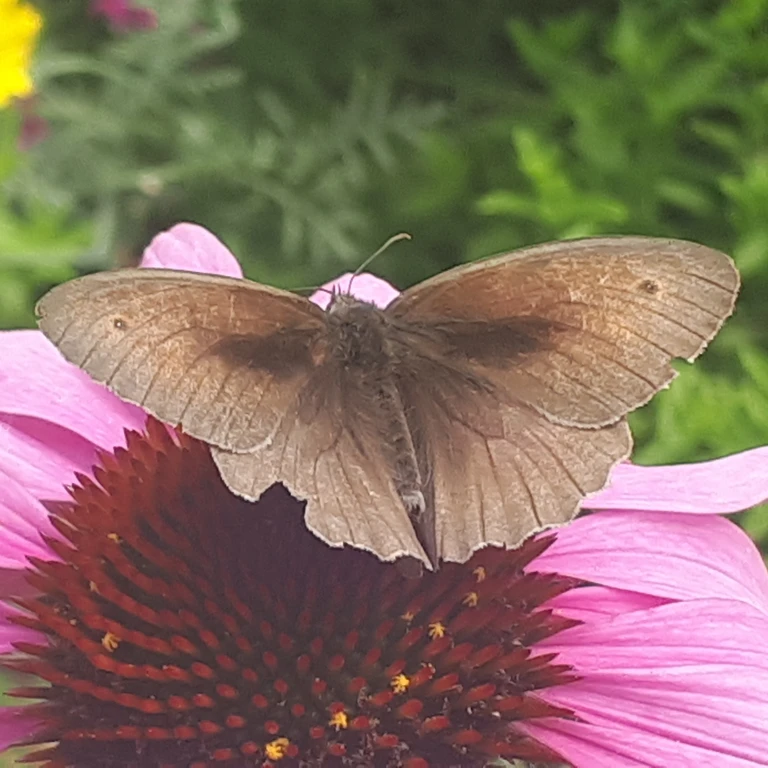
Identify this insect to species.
Maniola jurtina
